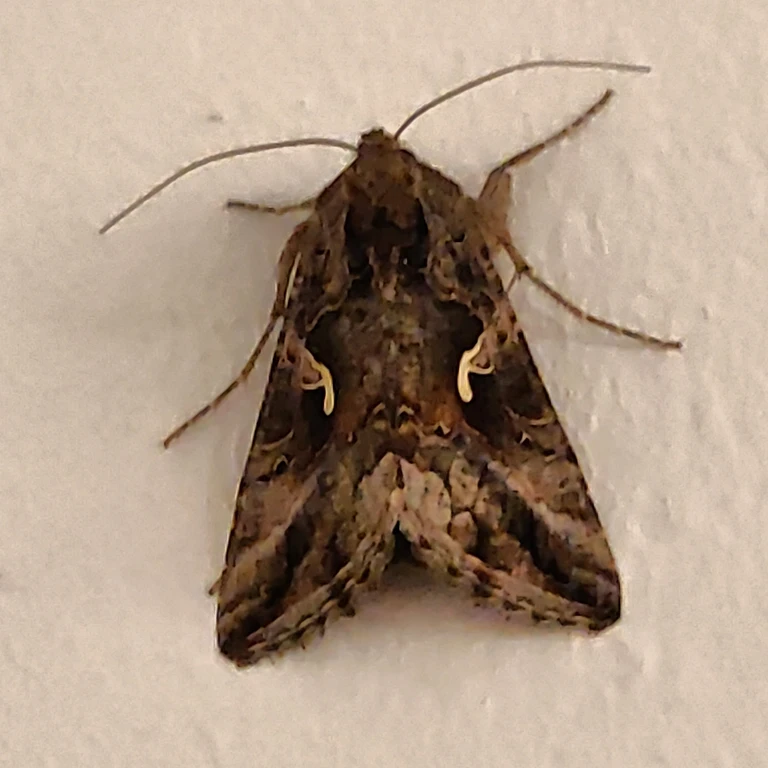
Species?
Autographa gamma
